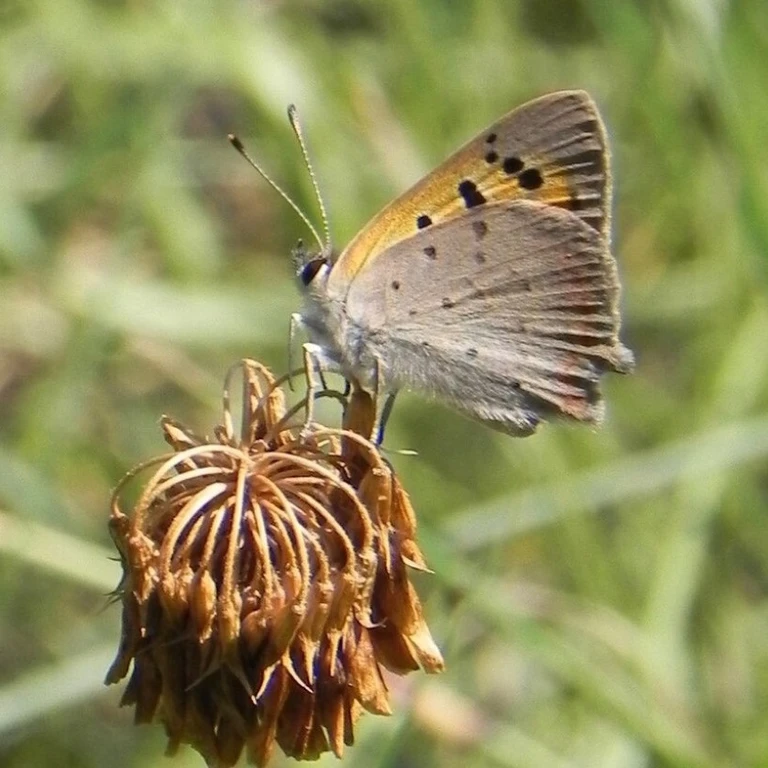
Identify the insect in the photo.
Lycaena phlaeas
